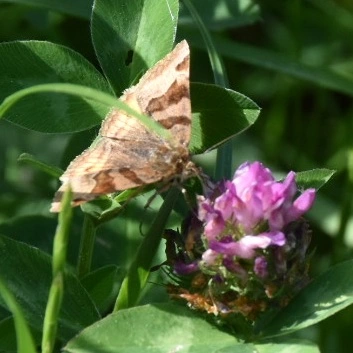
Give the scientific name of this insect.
Euclidia glyphica
